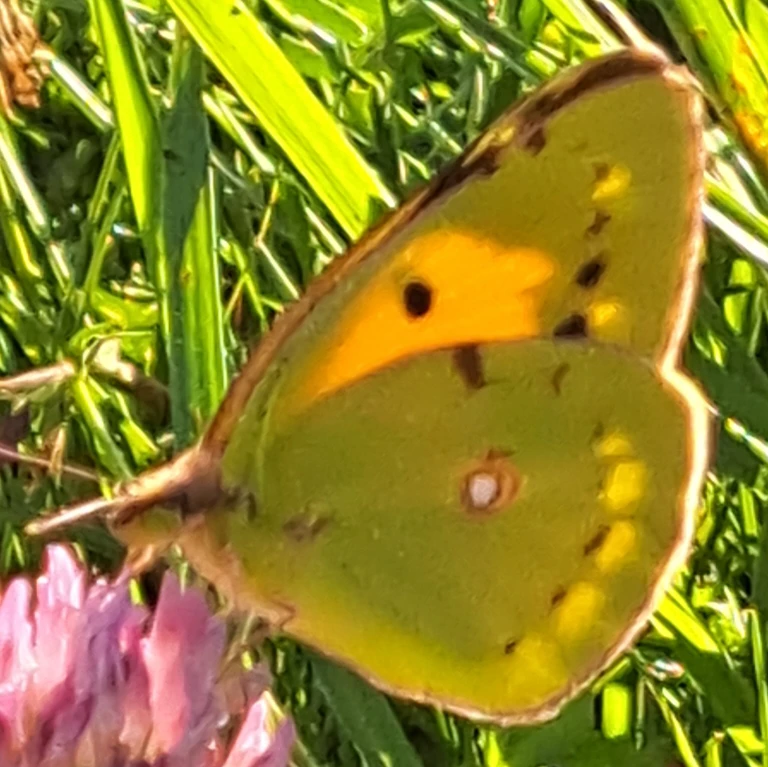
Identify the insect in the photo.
Colias croceus
